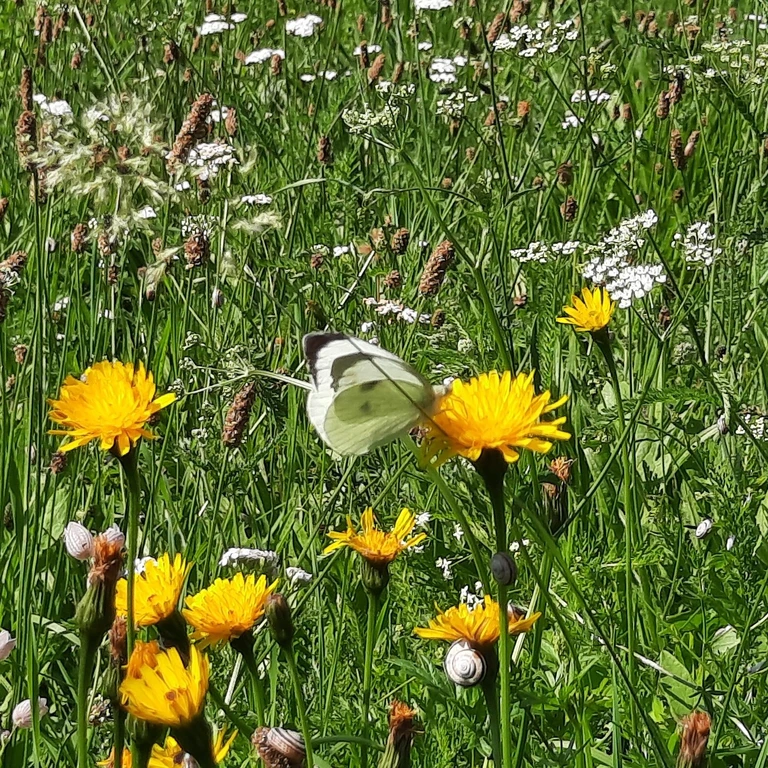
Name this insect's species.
Pieris brassicae
